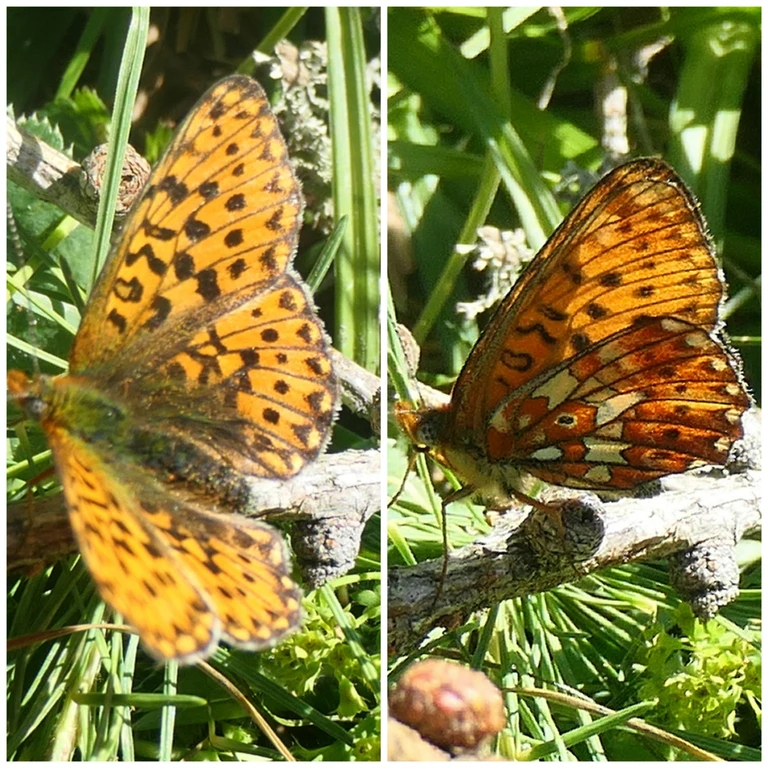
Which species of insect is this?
Boloria euphrosyne (also Clossiana euphrosyne)
